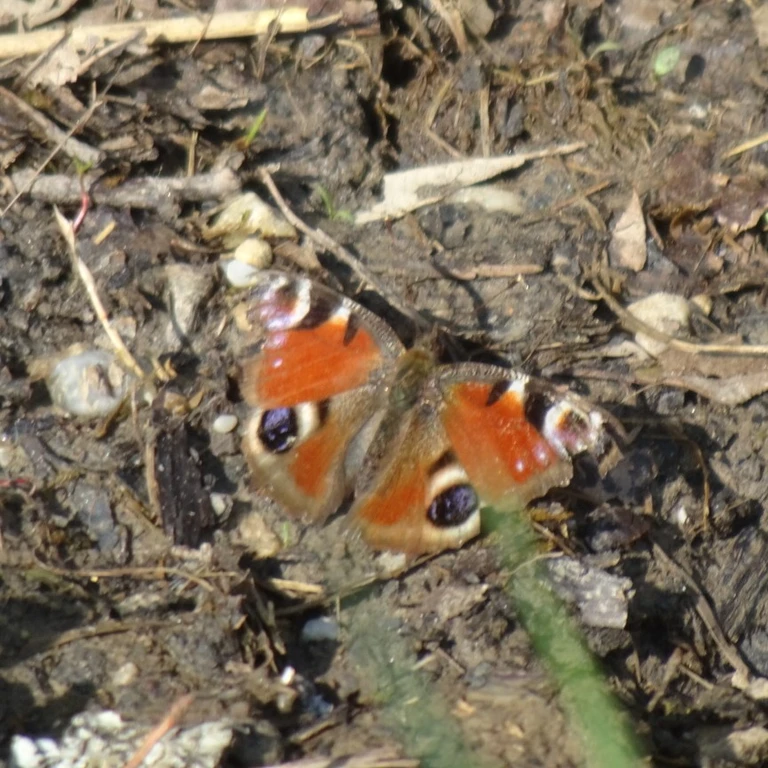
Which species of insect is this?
Aglais io
